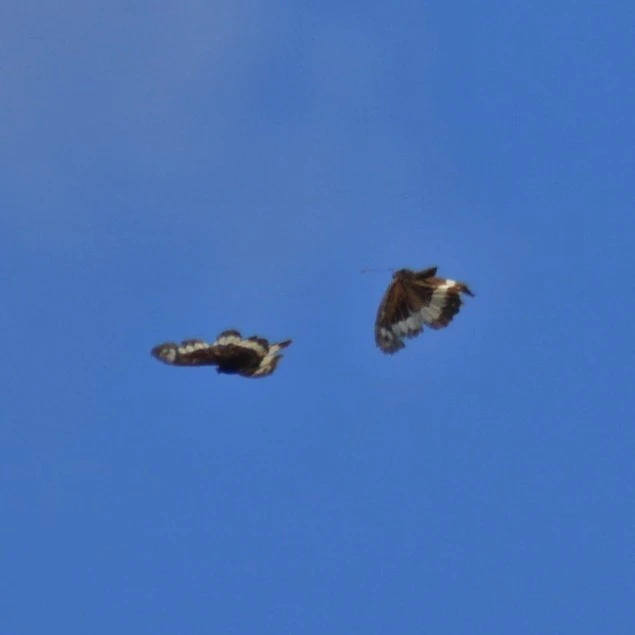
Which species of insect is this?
Brintesia circe
